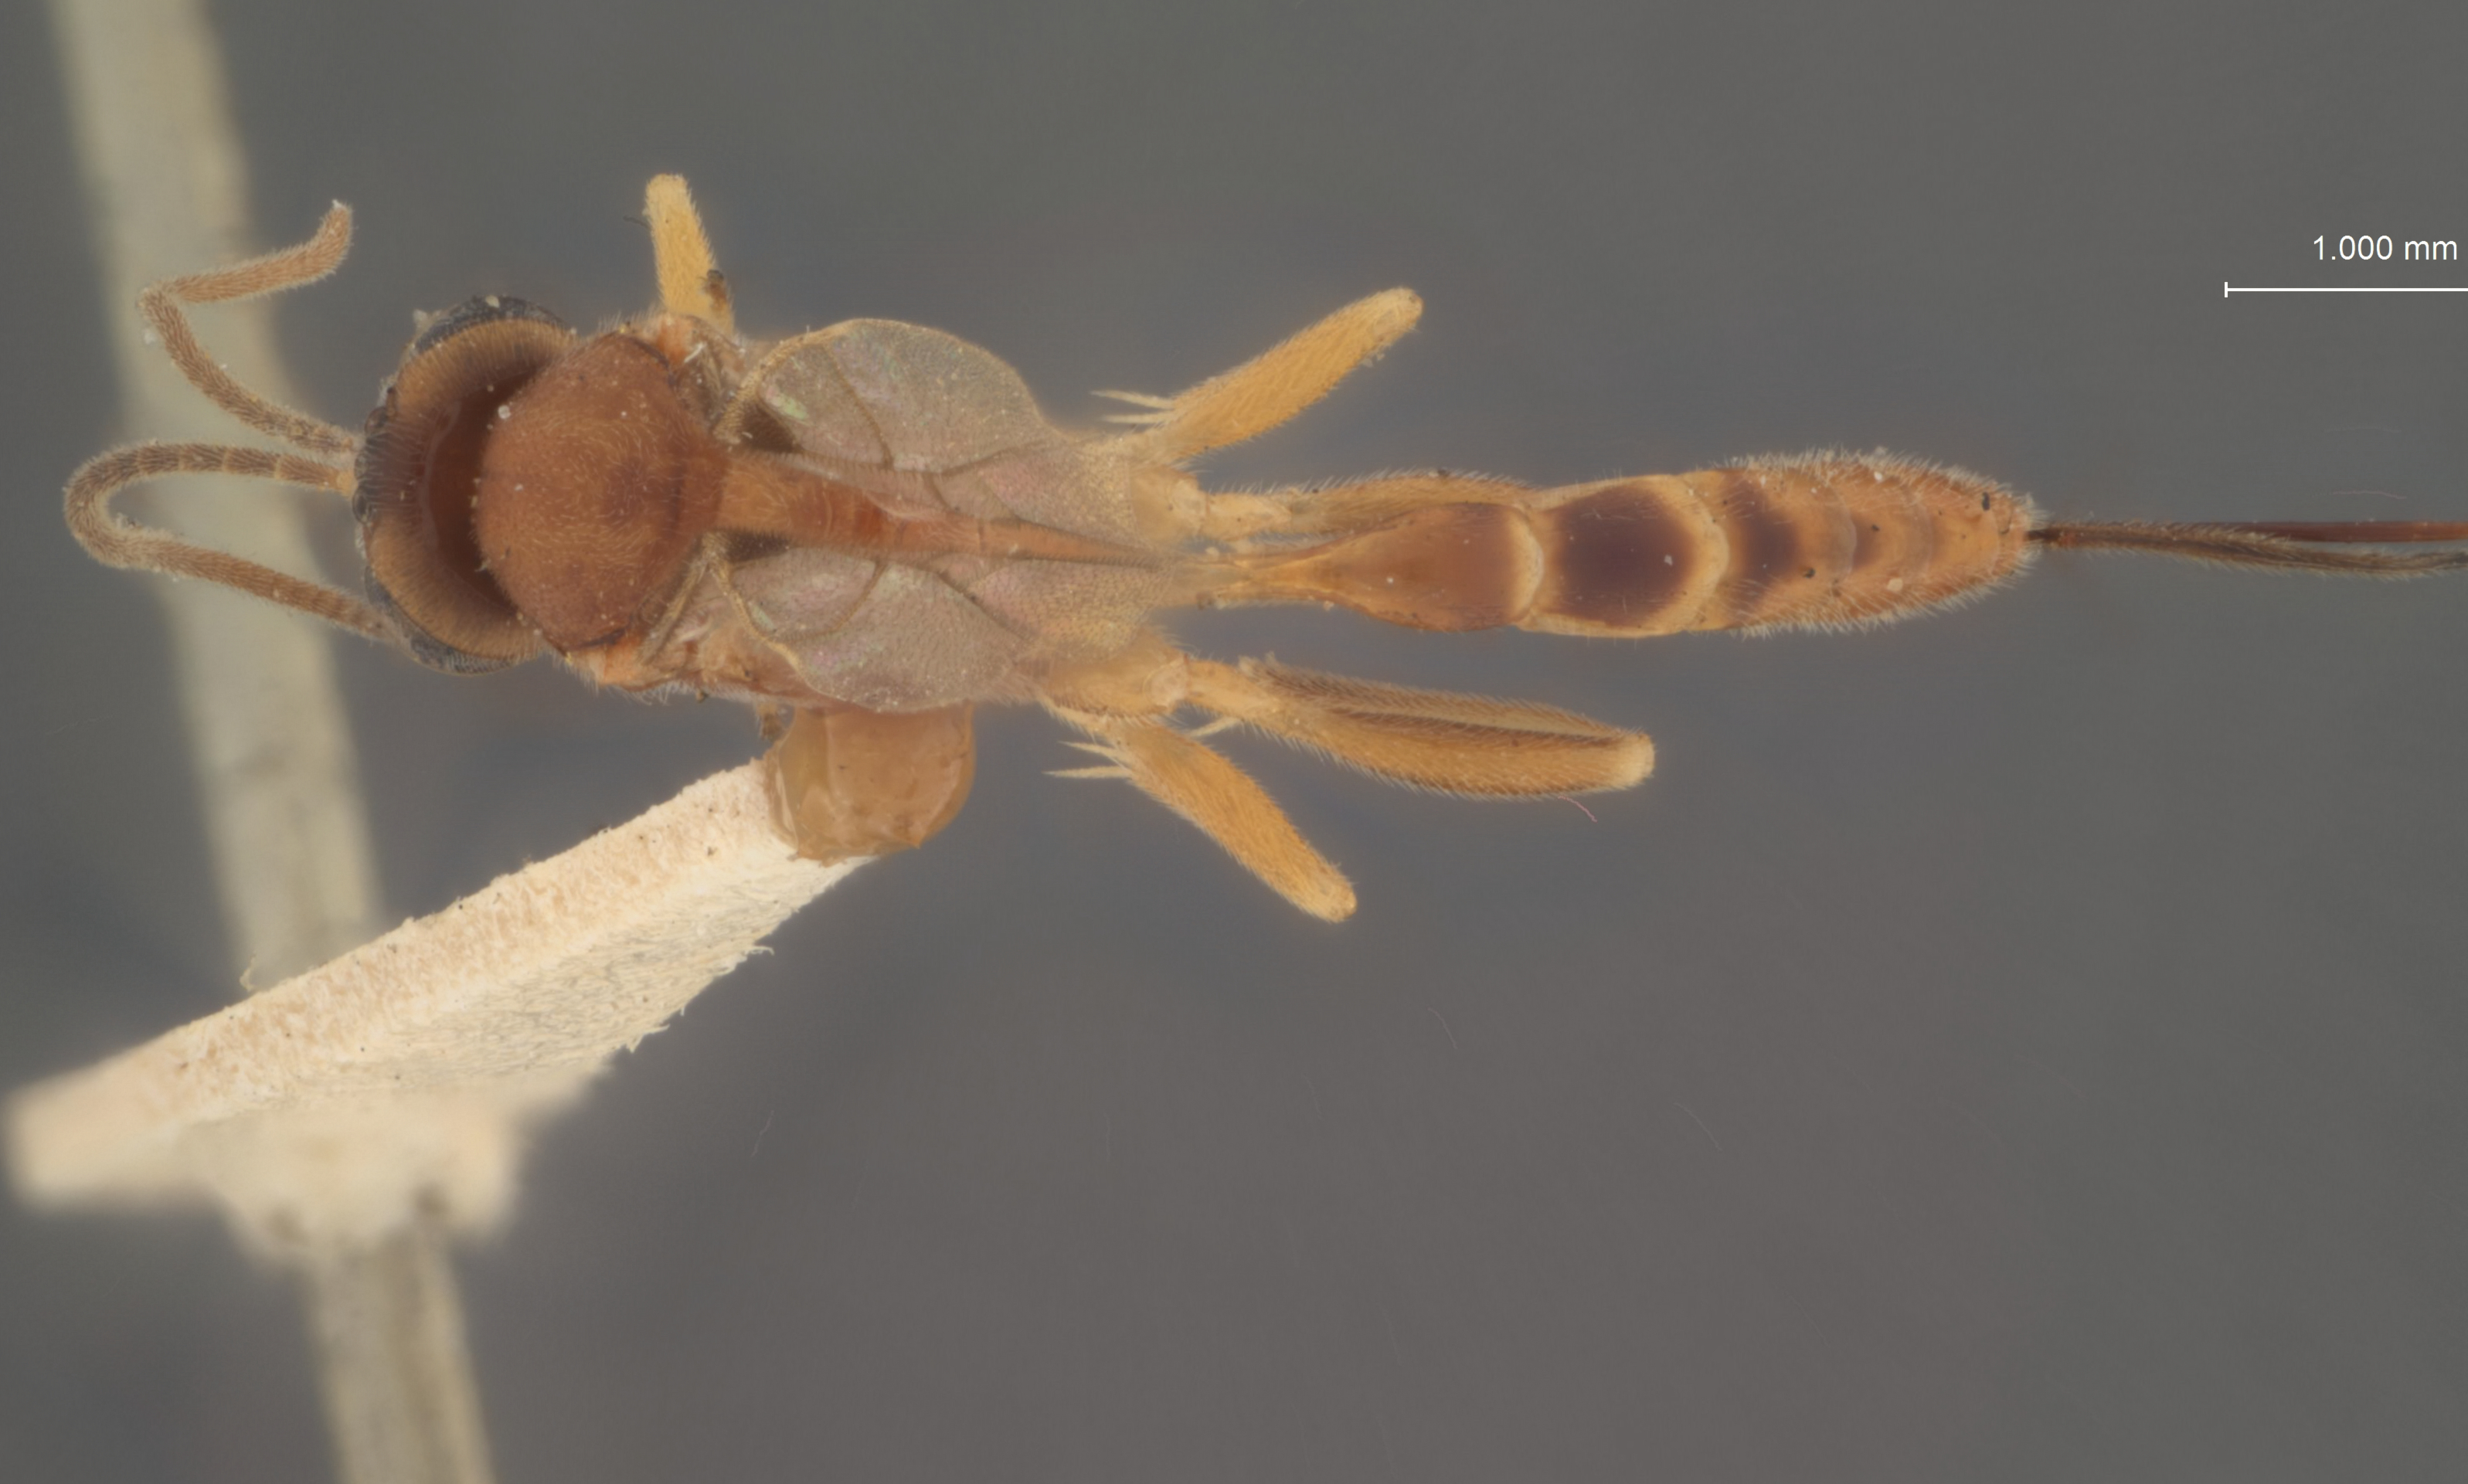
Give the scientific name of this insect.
Cremastus latithorax
